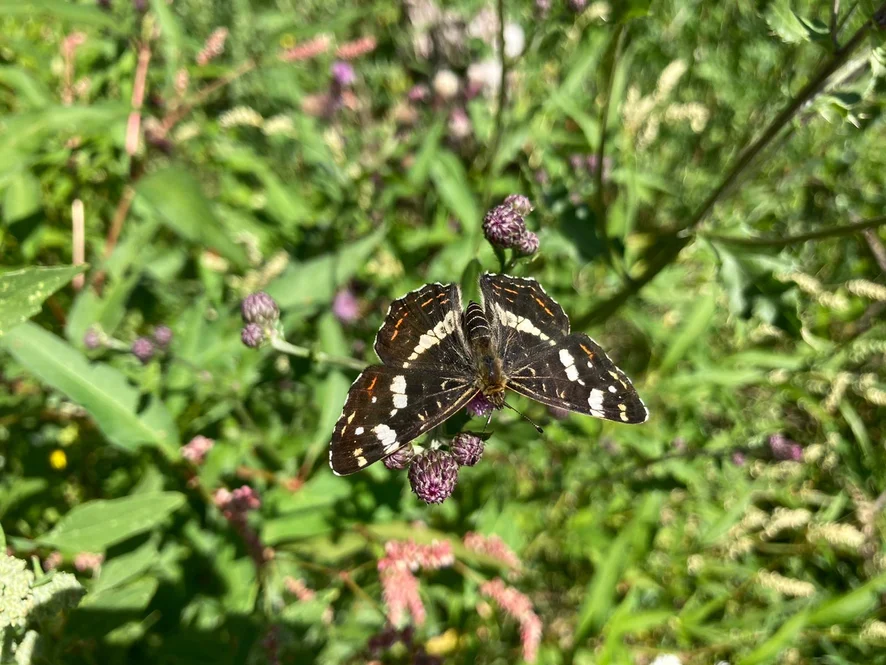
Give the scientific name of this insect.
Araschnia levana
